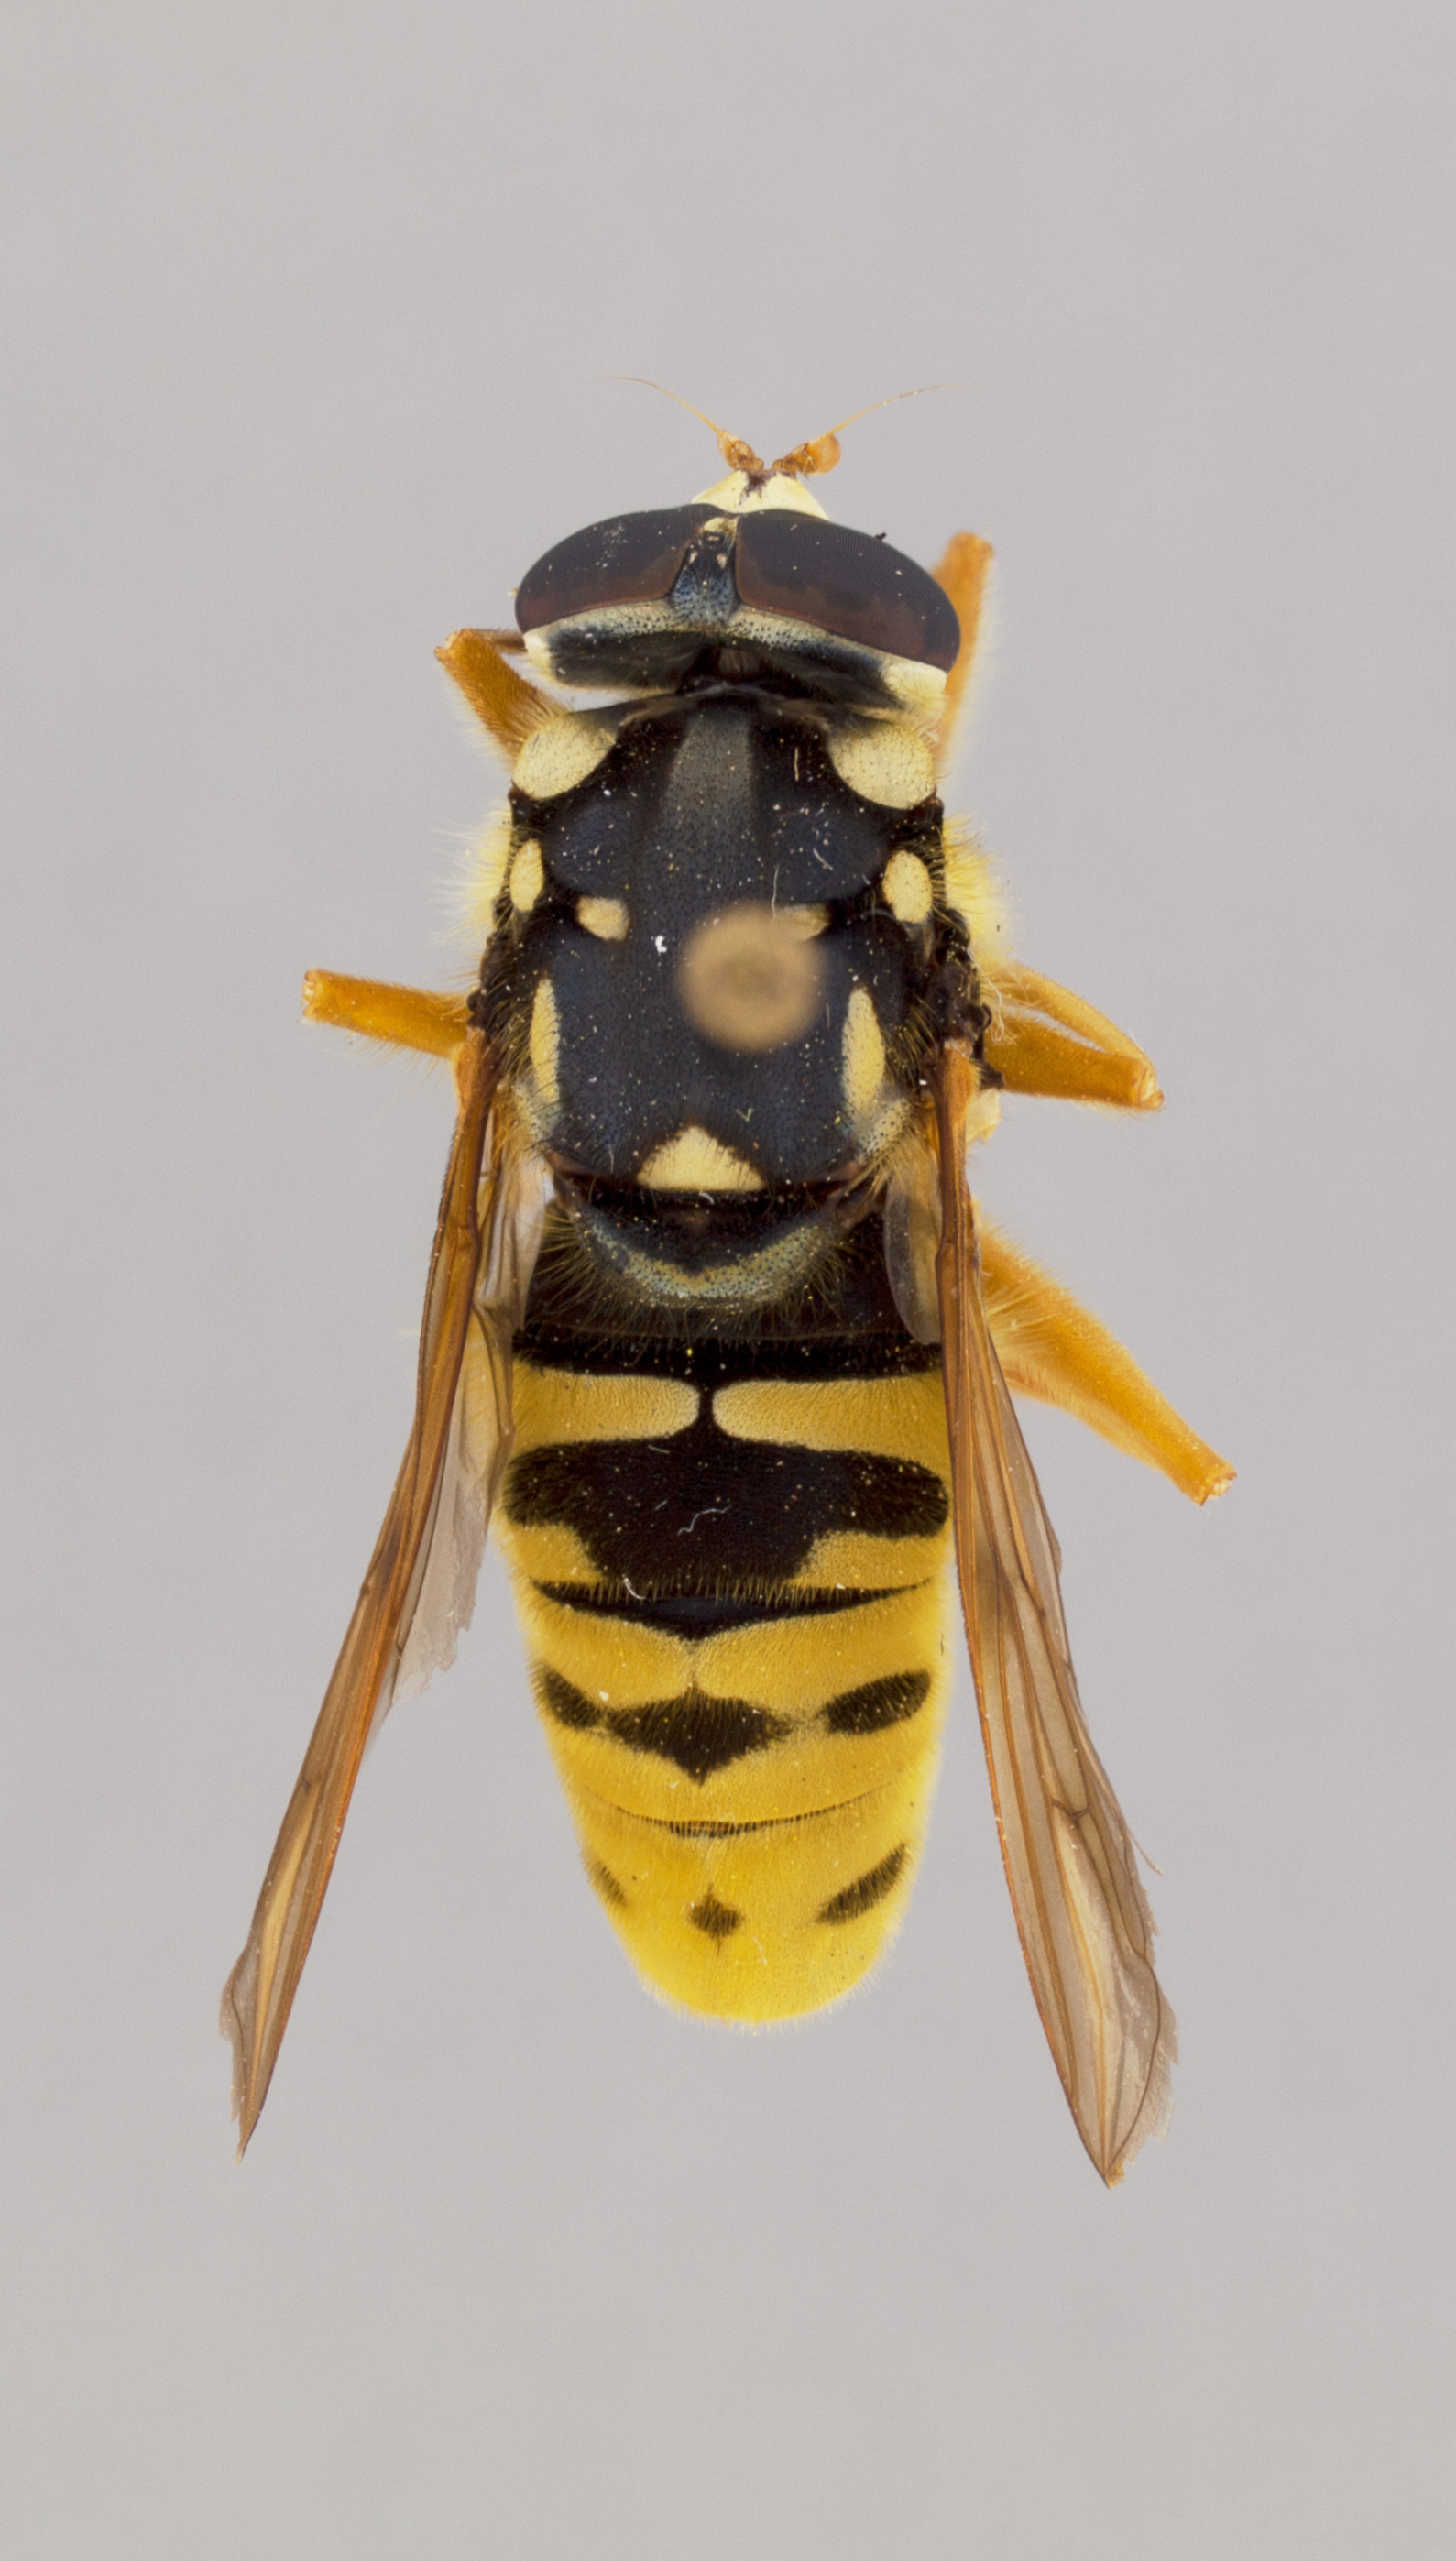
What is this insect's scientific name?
Temnostoma alternans
